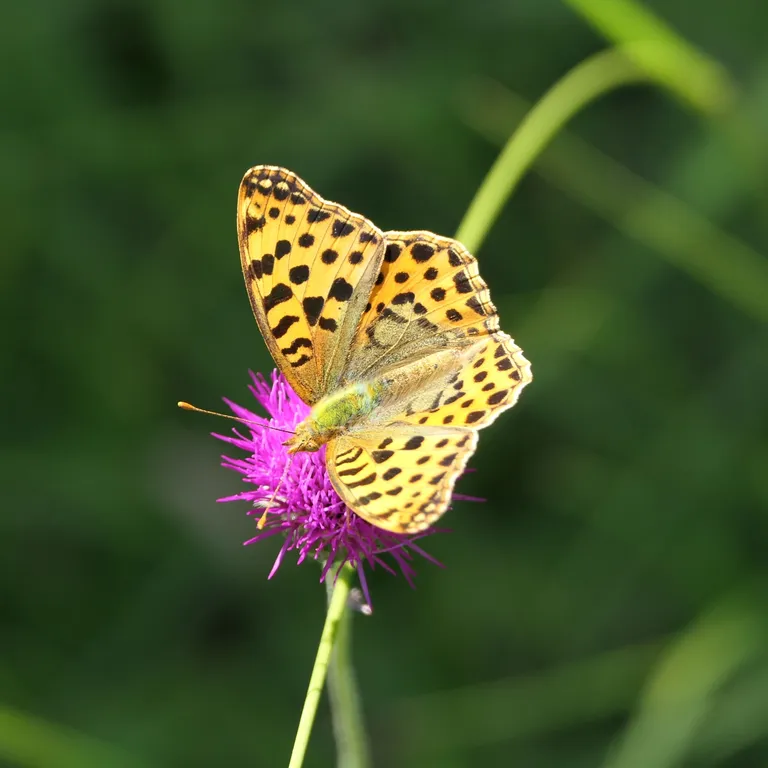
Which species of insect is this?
Issoria lathonia
